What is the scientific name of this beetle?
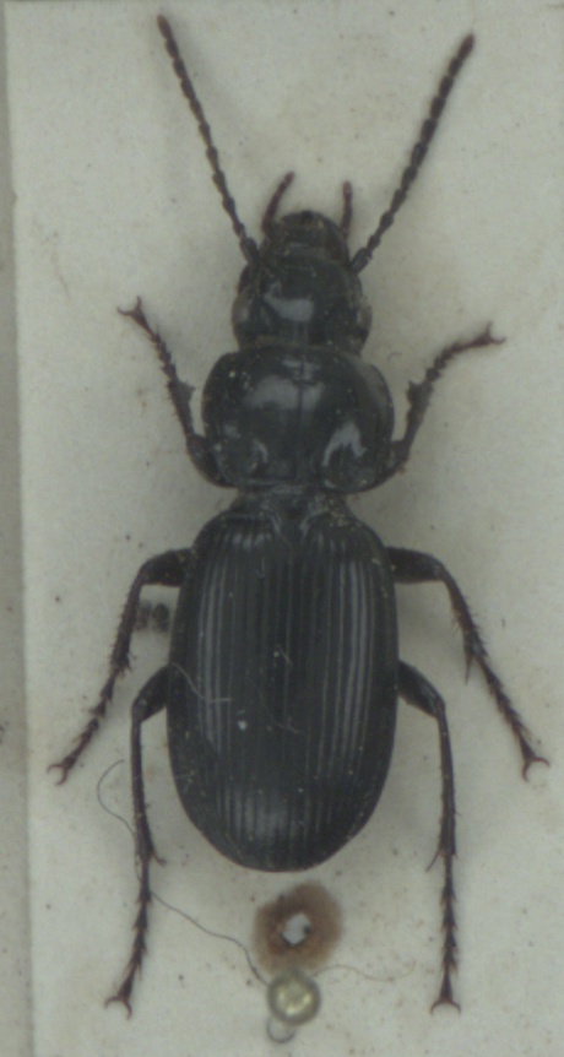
Pterostichus madidus
